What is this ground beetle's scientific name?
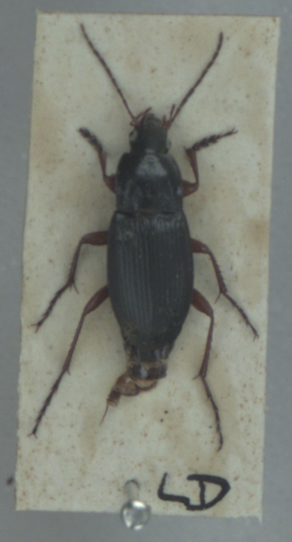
Calathus fuscipes
